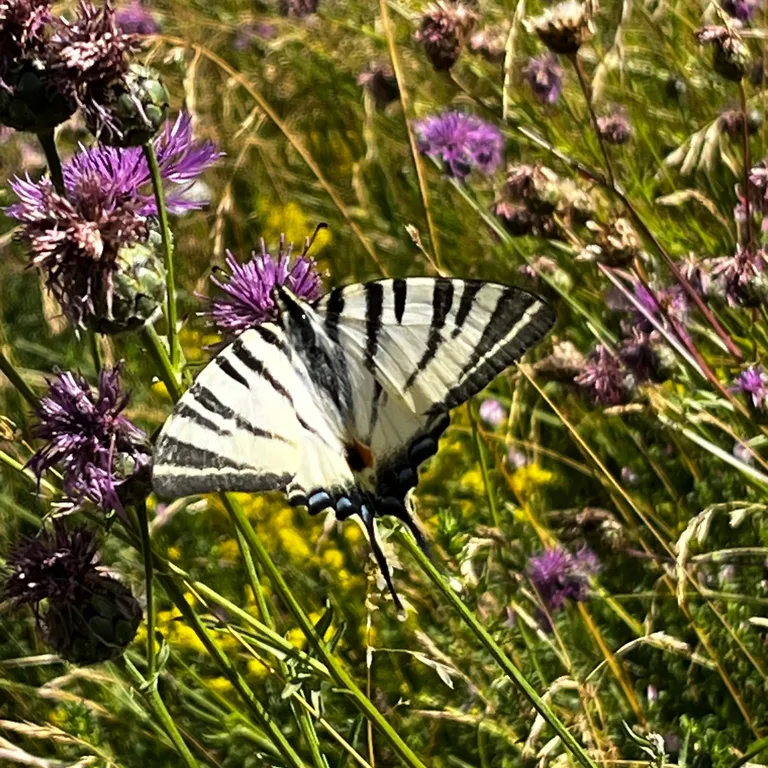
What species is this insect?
Iphiclides podalirius
